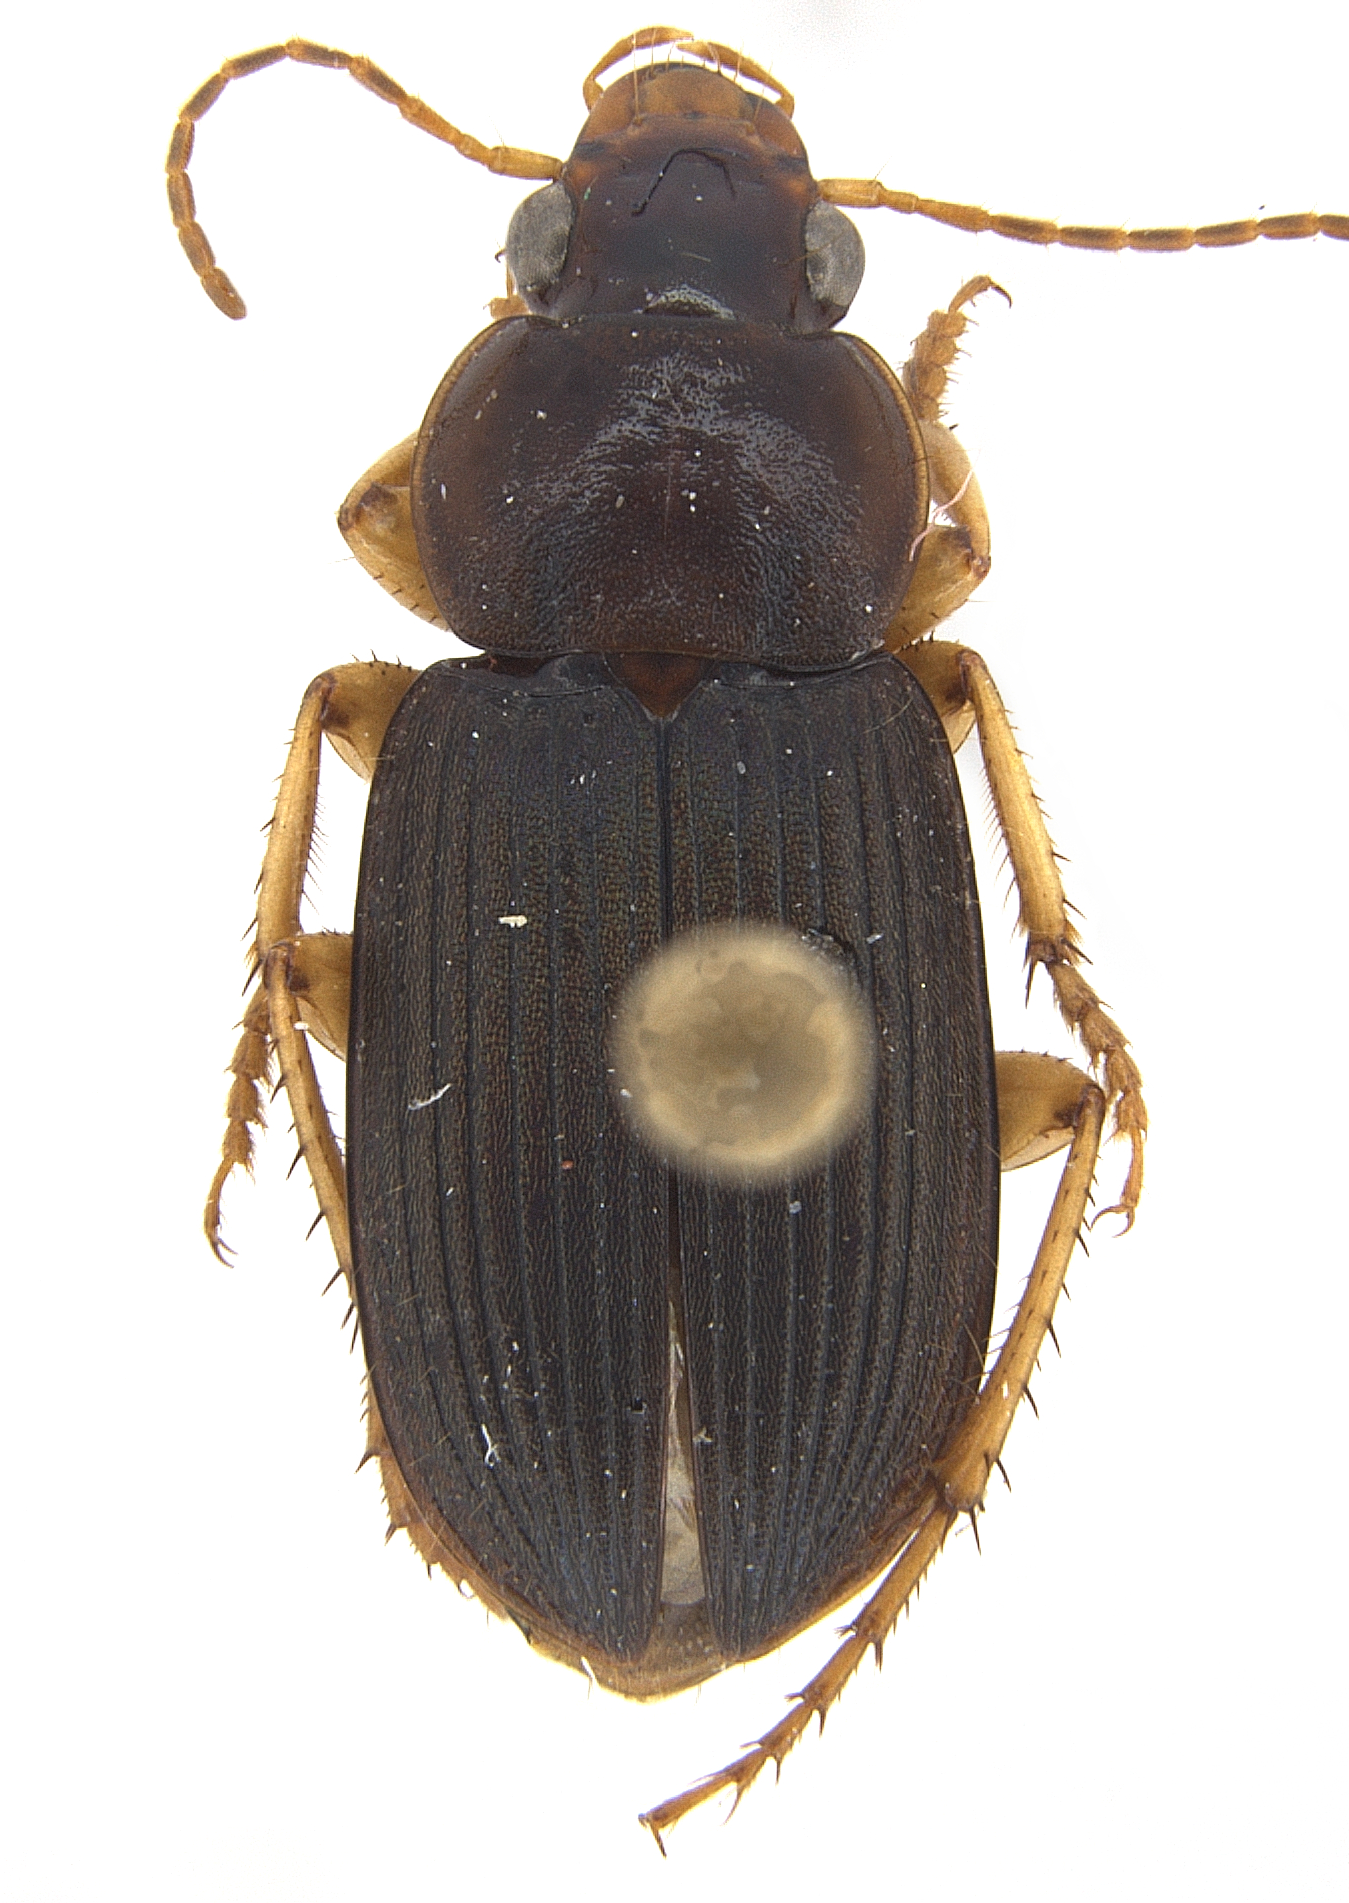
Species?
Athrostictus opalescens
